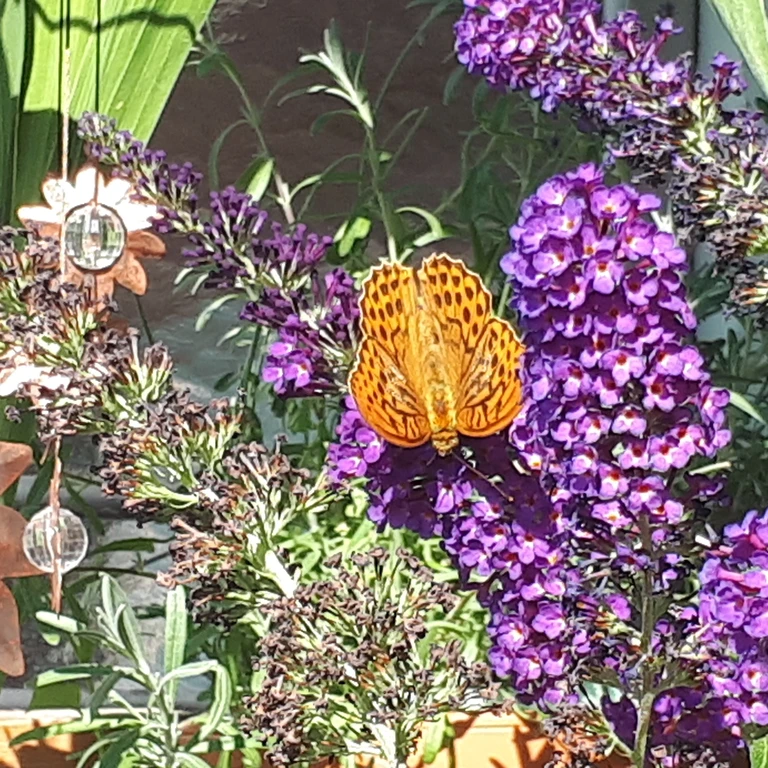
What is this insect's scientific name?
Argynnis paphia
